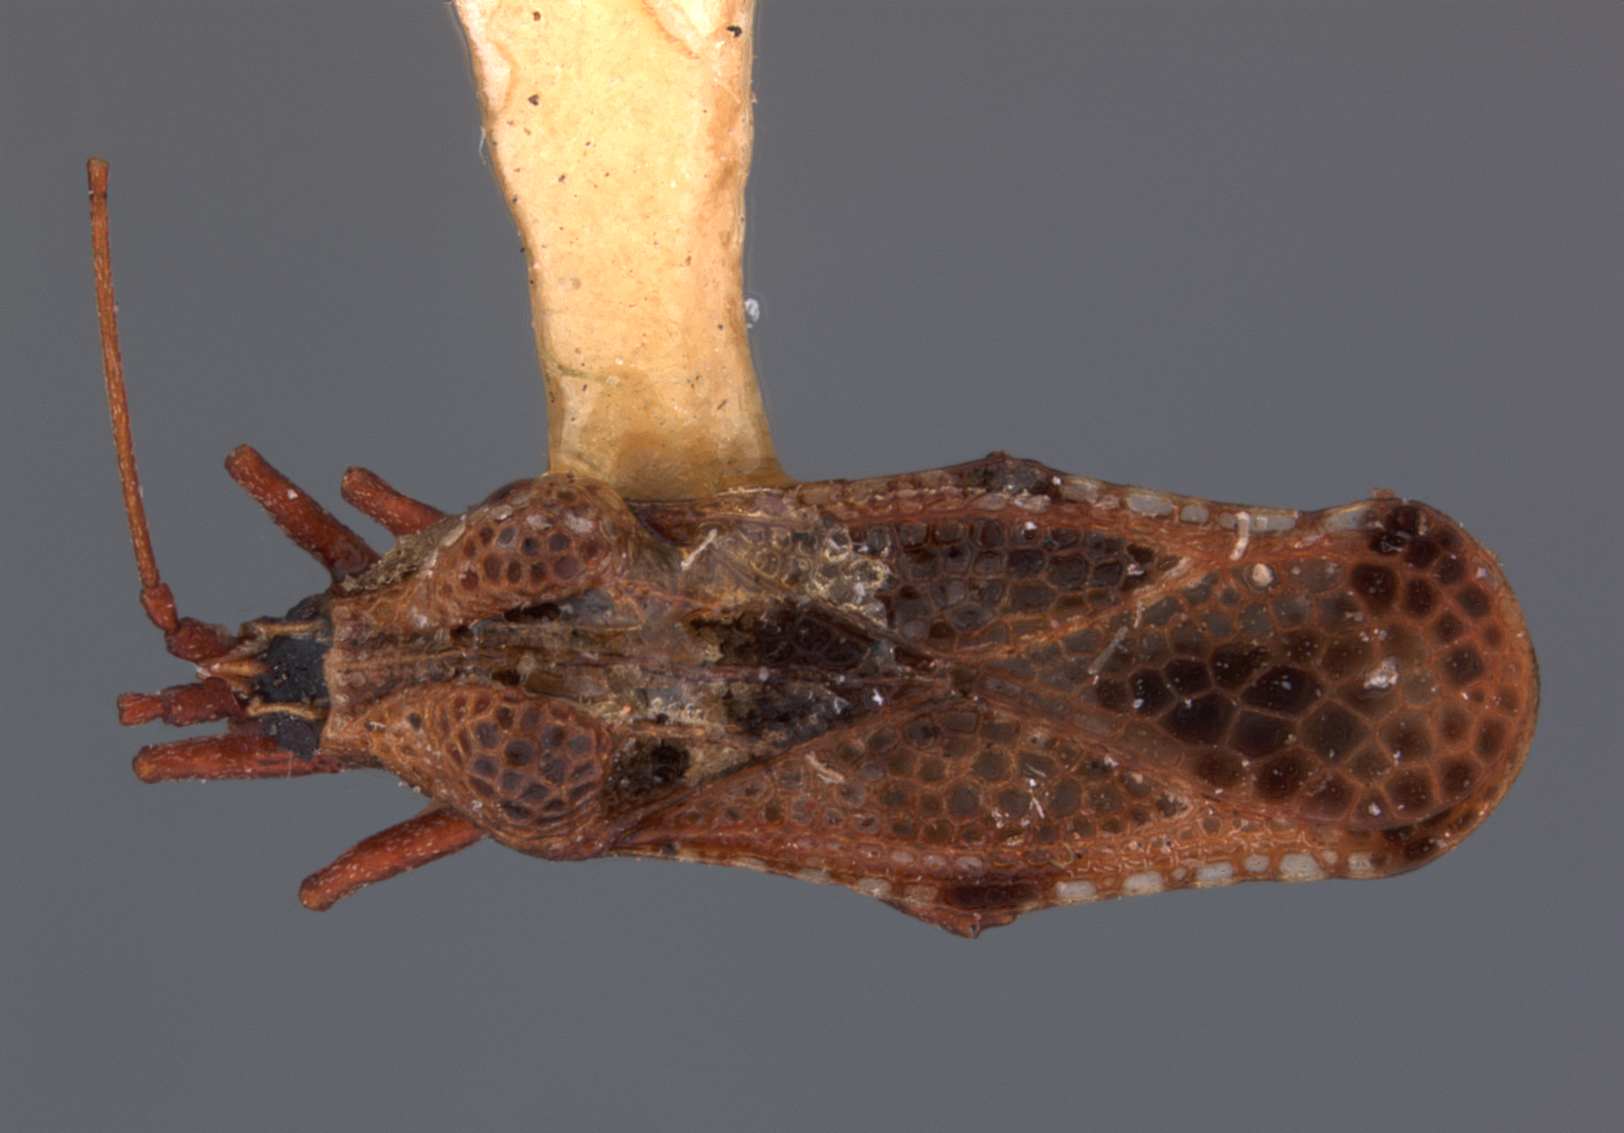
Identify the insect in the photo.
Oncophysa constantis
